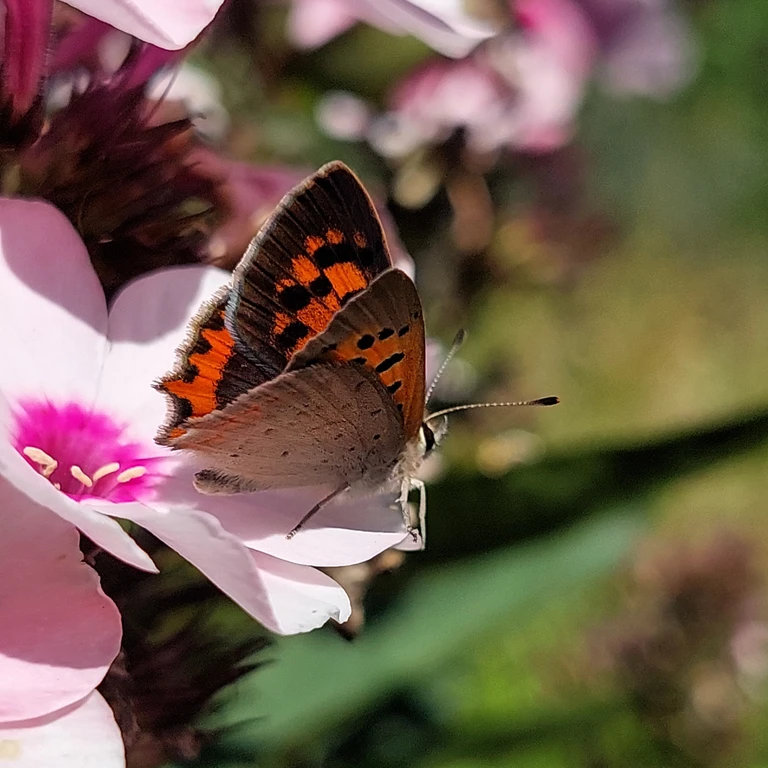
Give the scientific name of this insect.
Lycaena phlaeas
